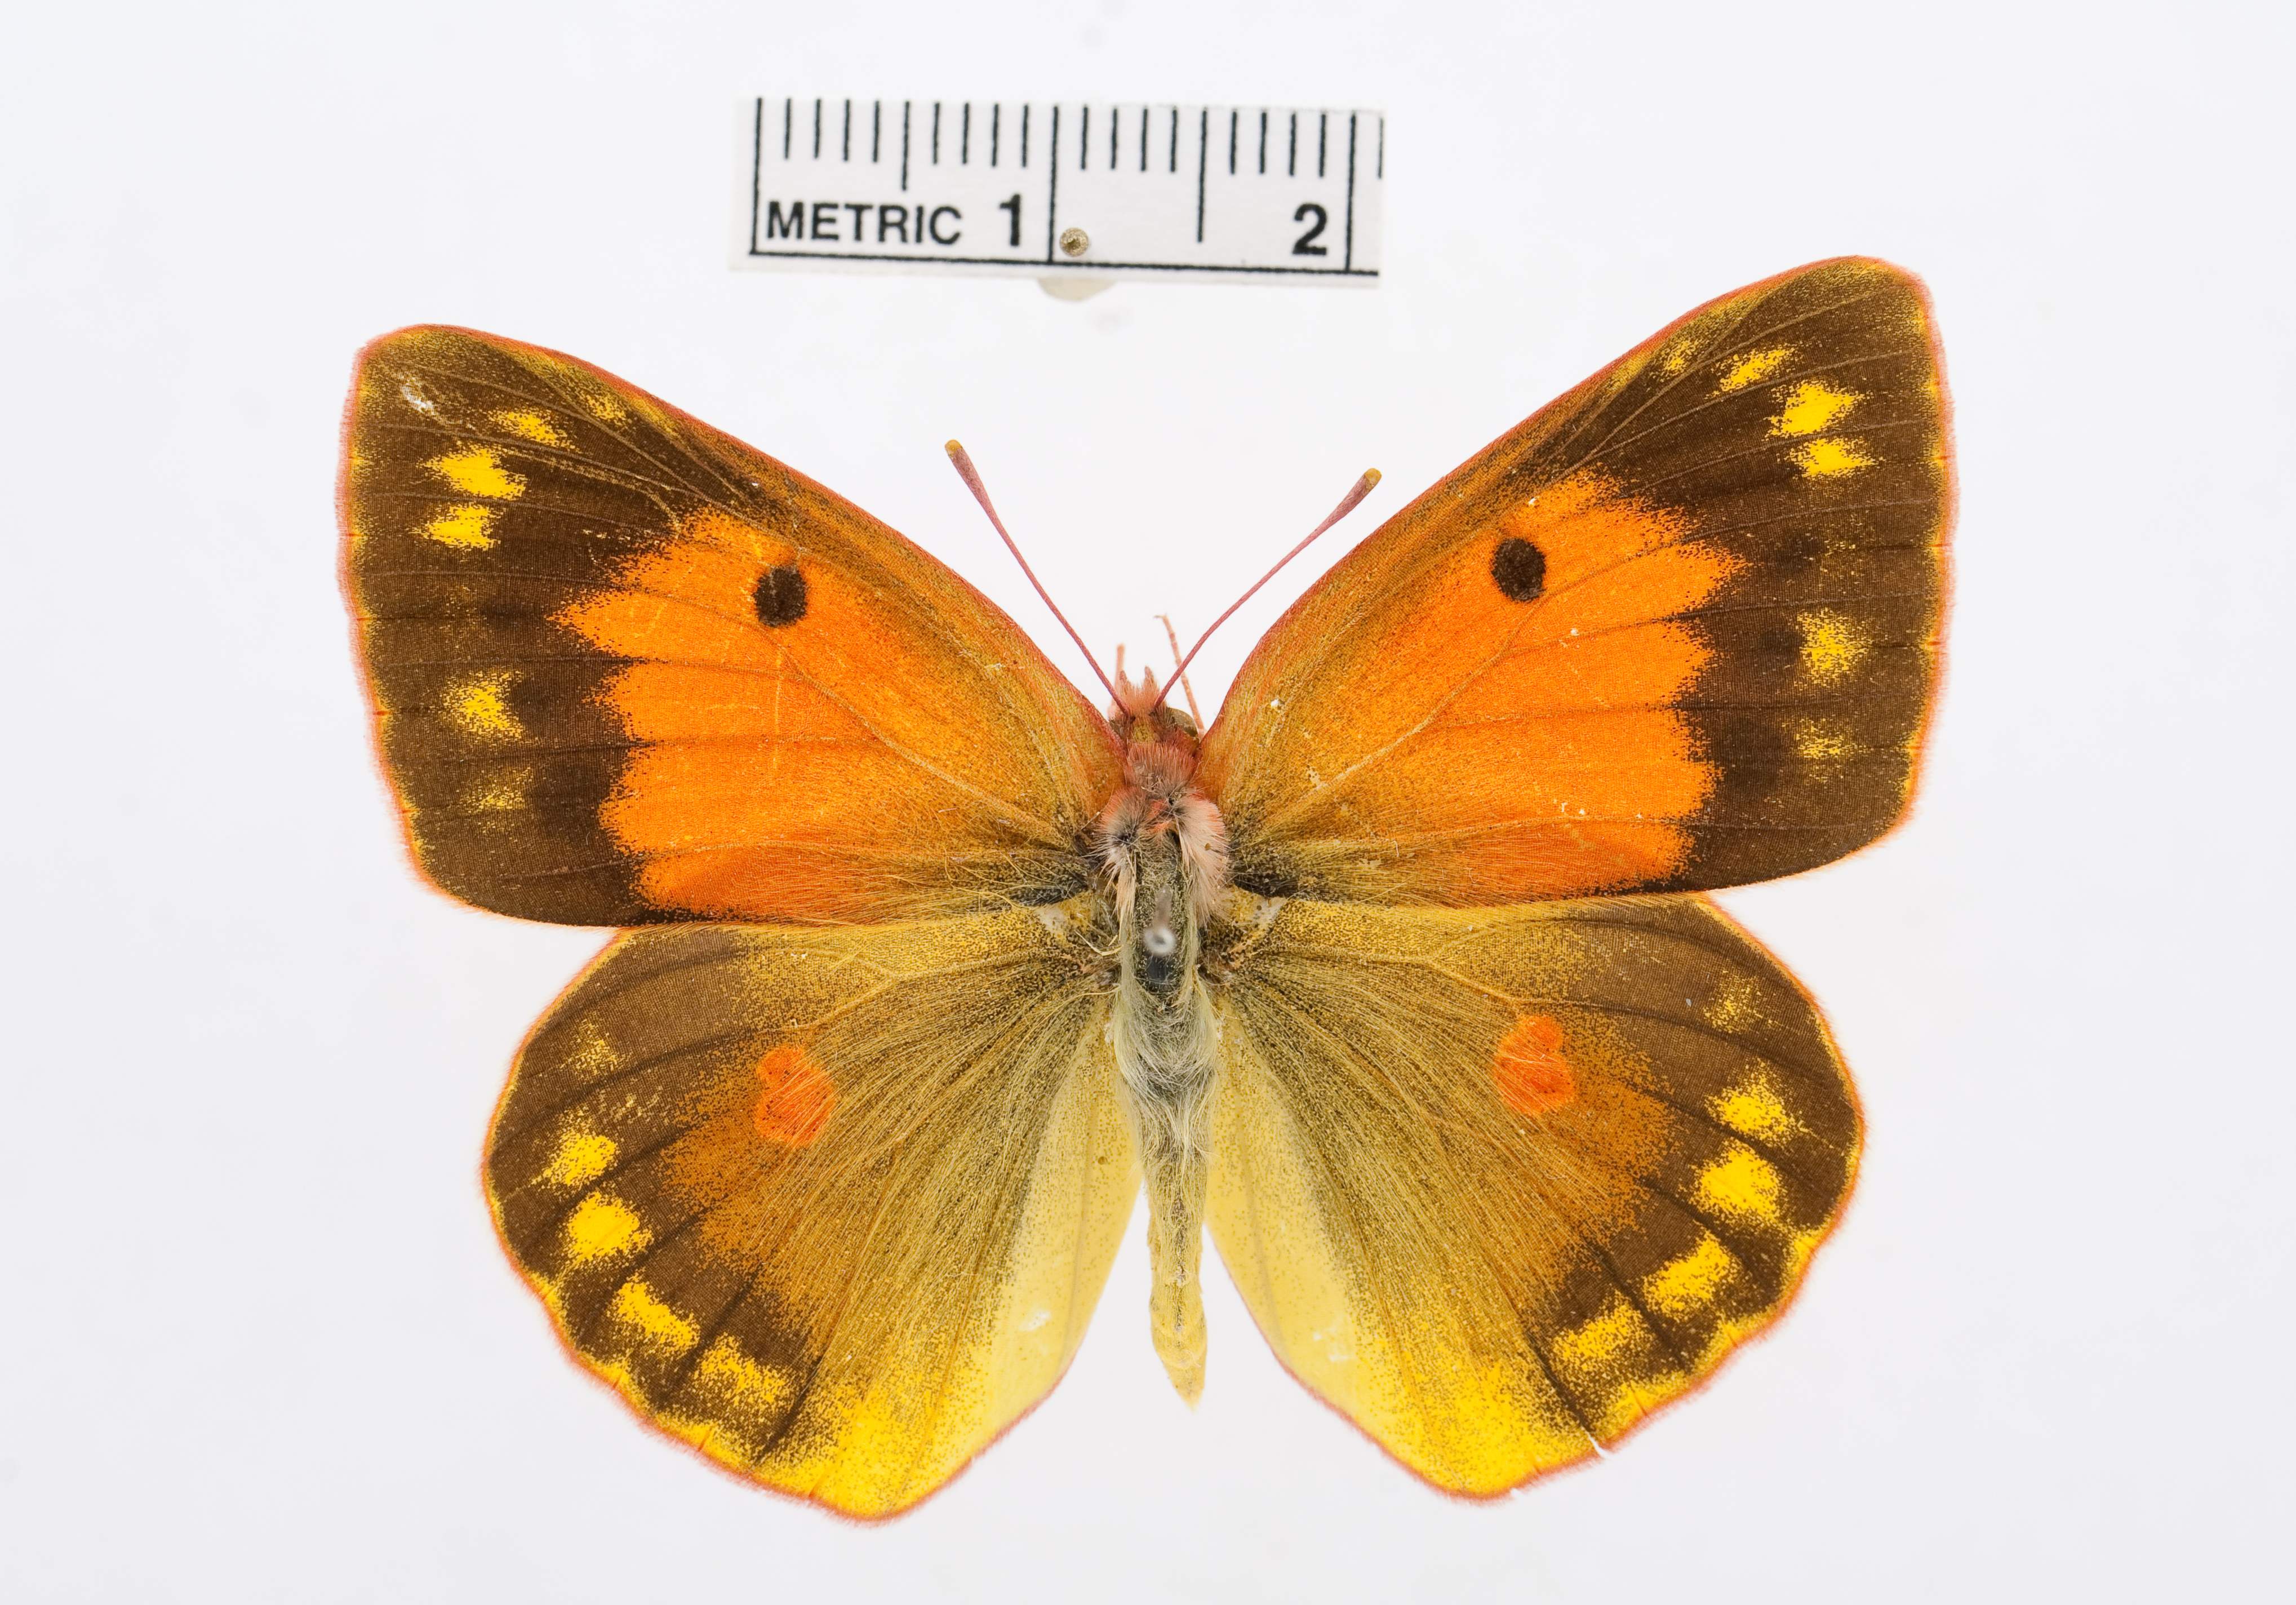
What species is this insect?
Colias croceus
